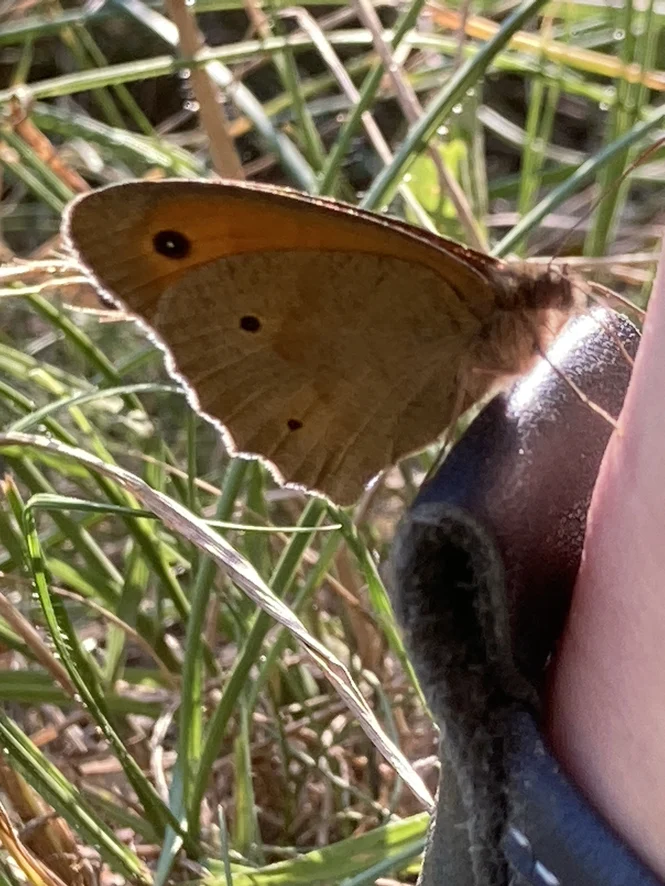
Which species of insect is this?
Maniola jurtina
